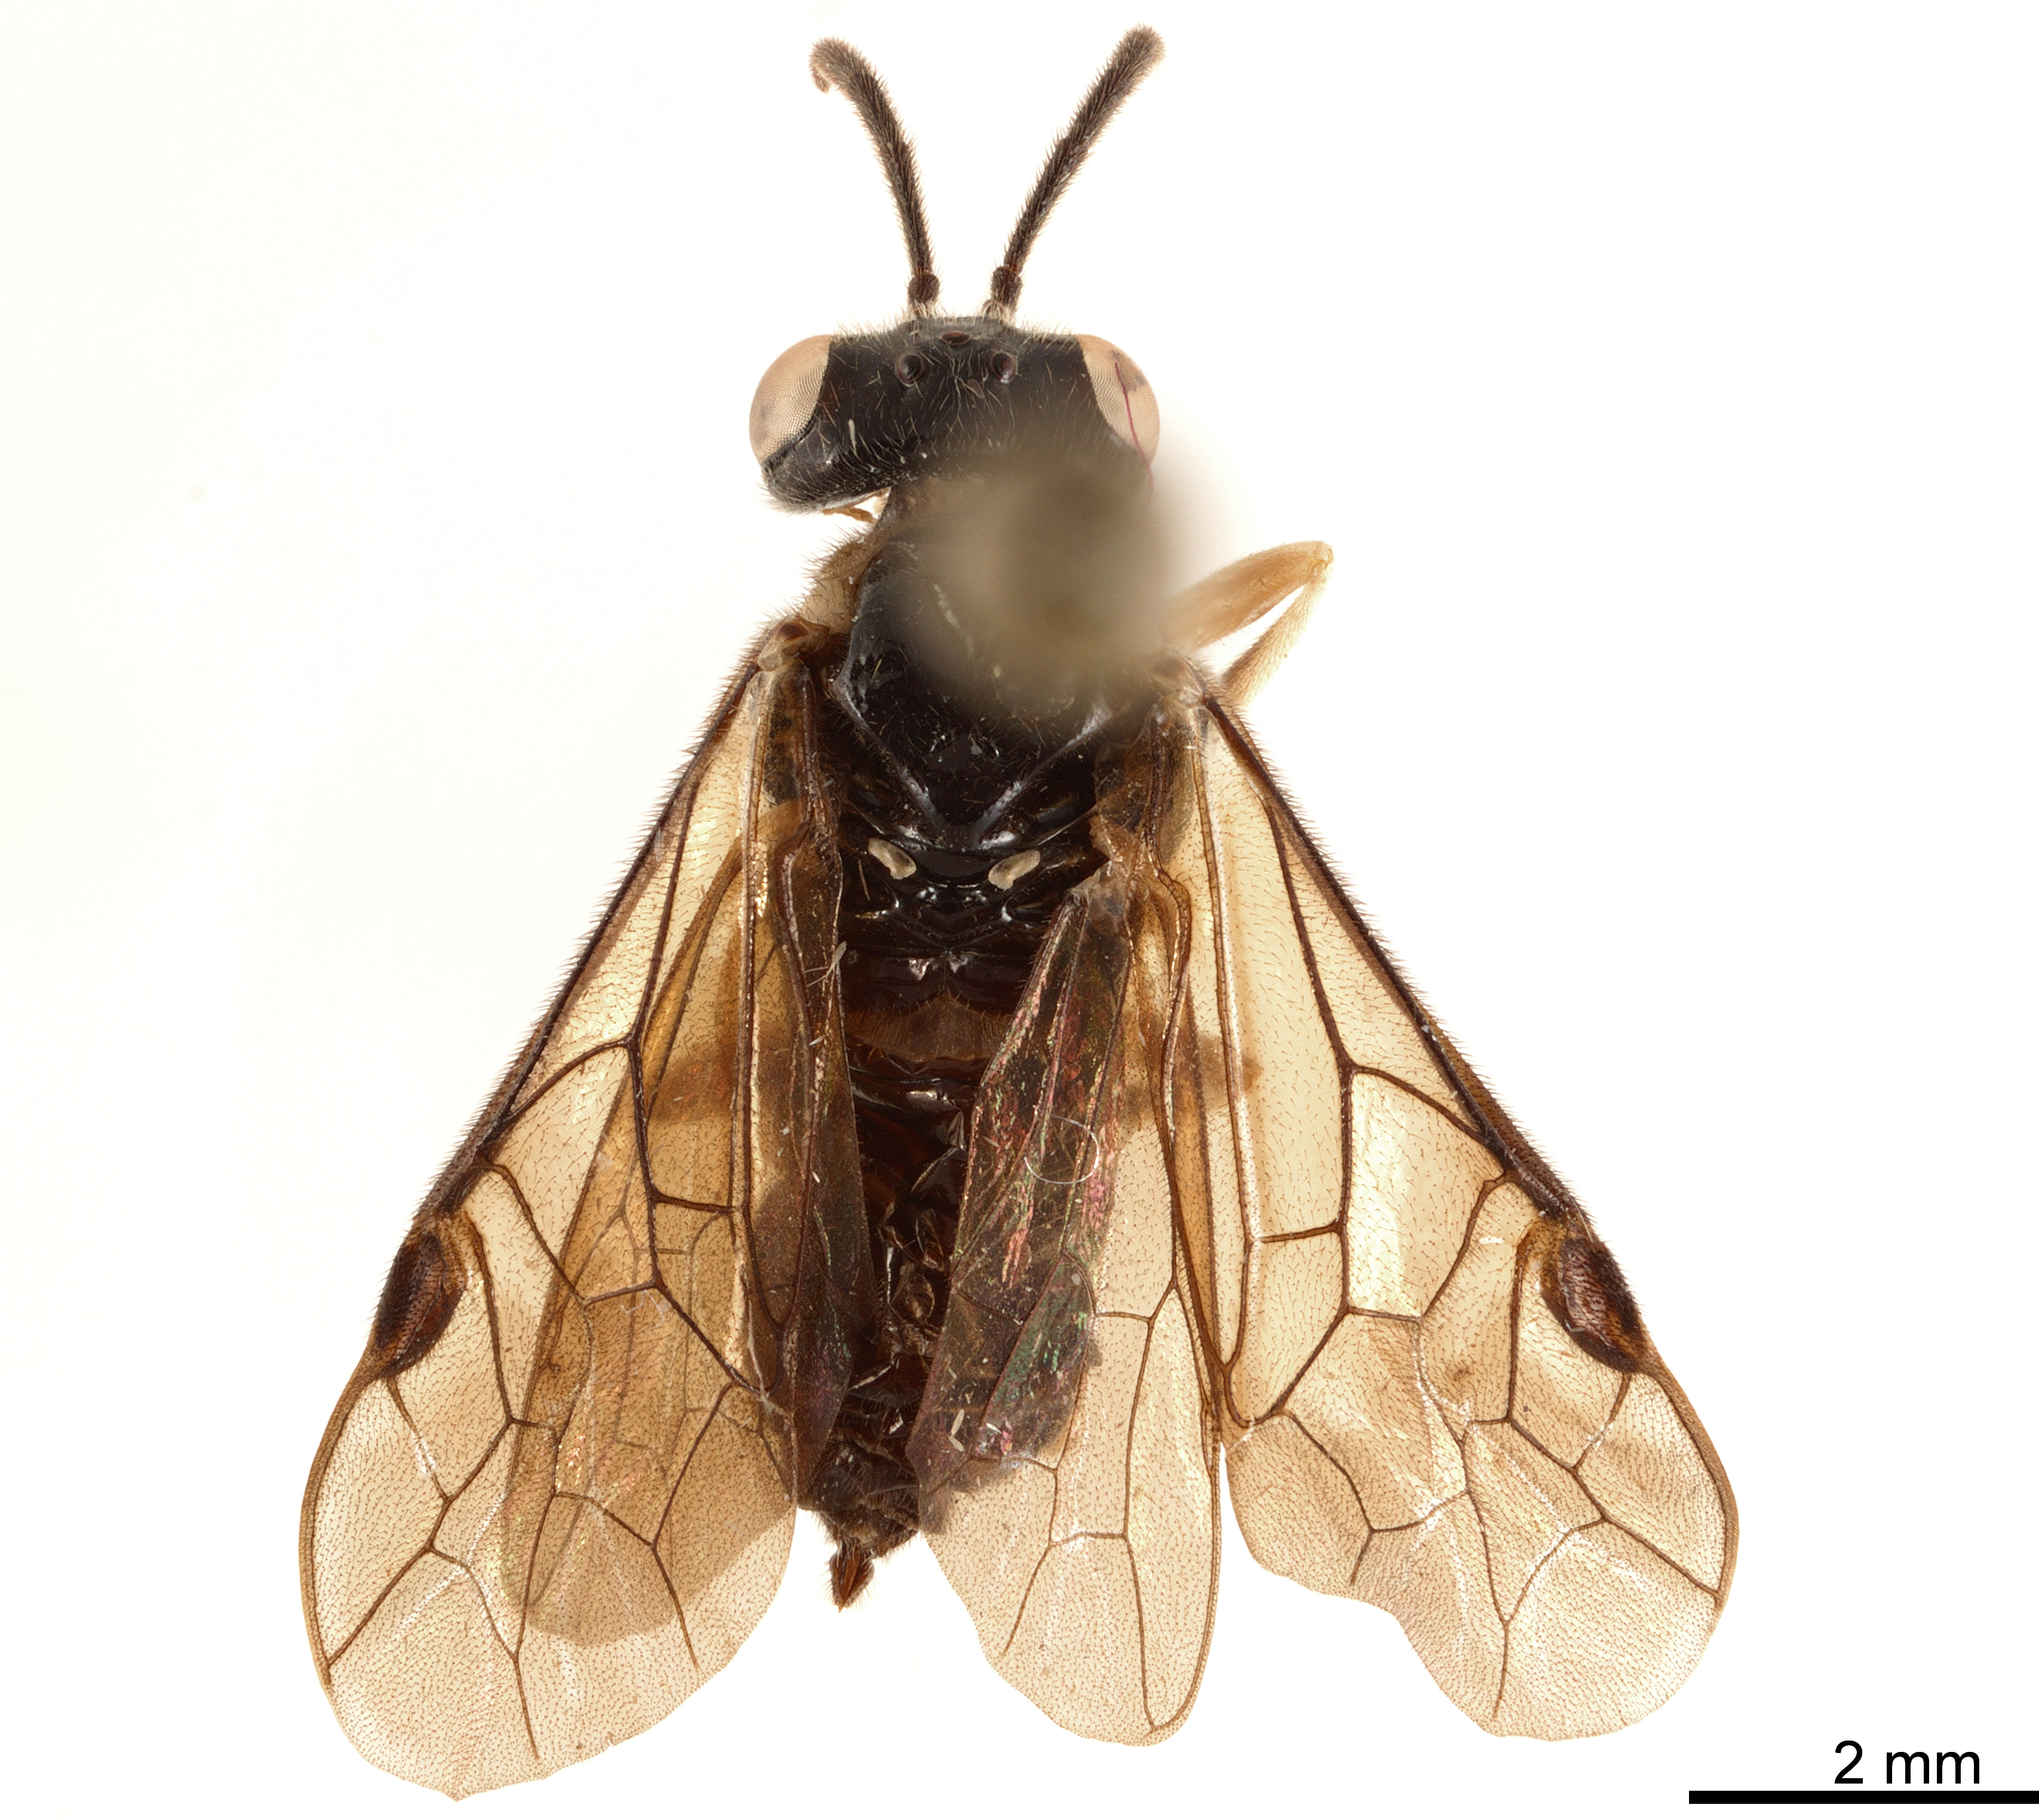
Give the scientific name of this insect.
Neostromboceros tonkinensis
